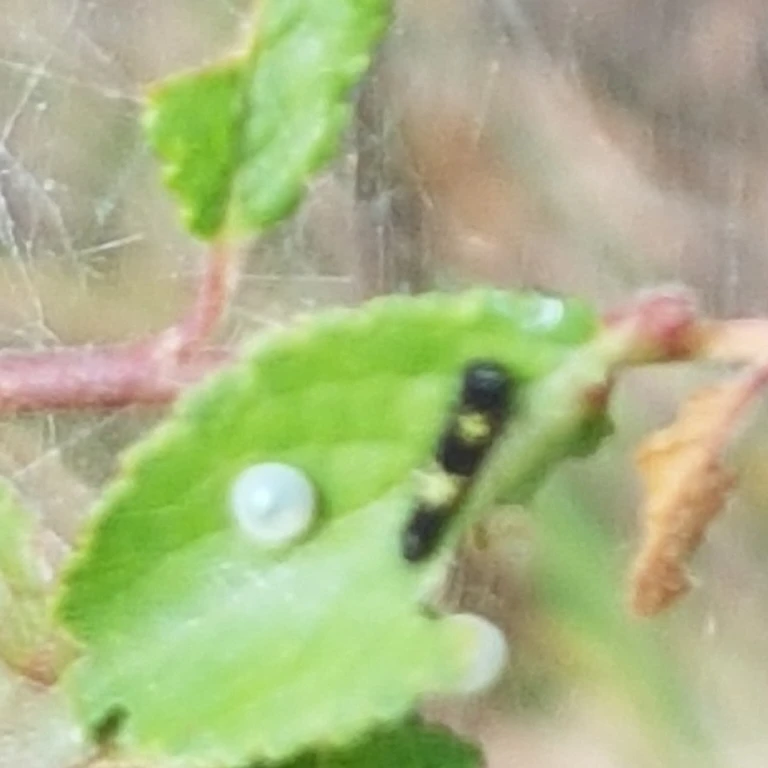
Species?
Iphiclides podalirius
